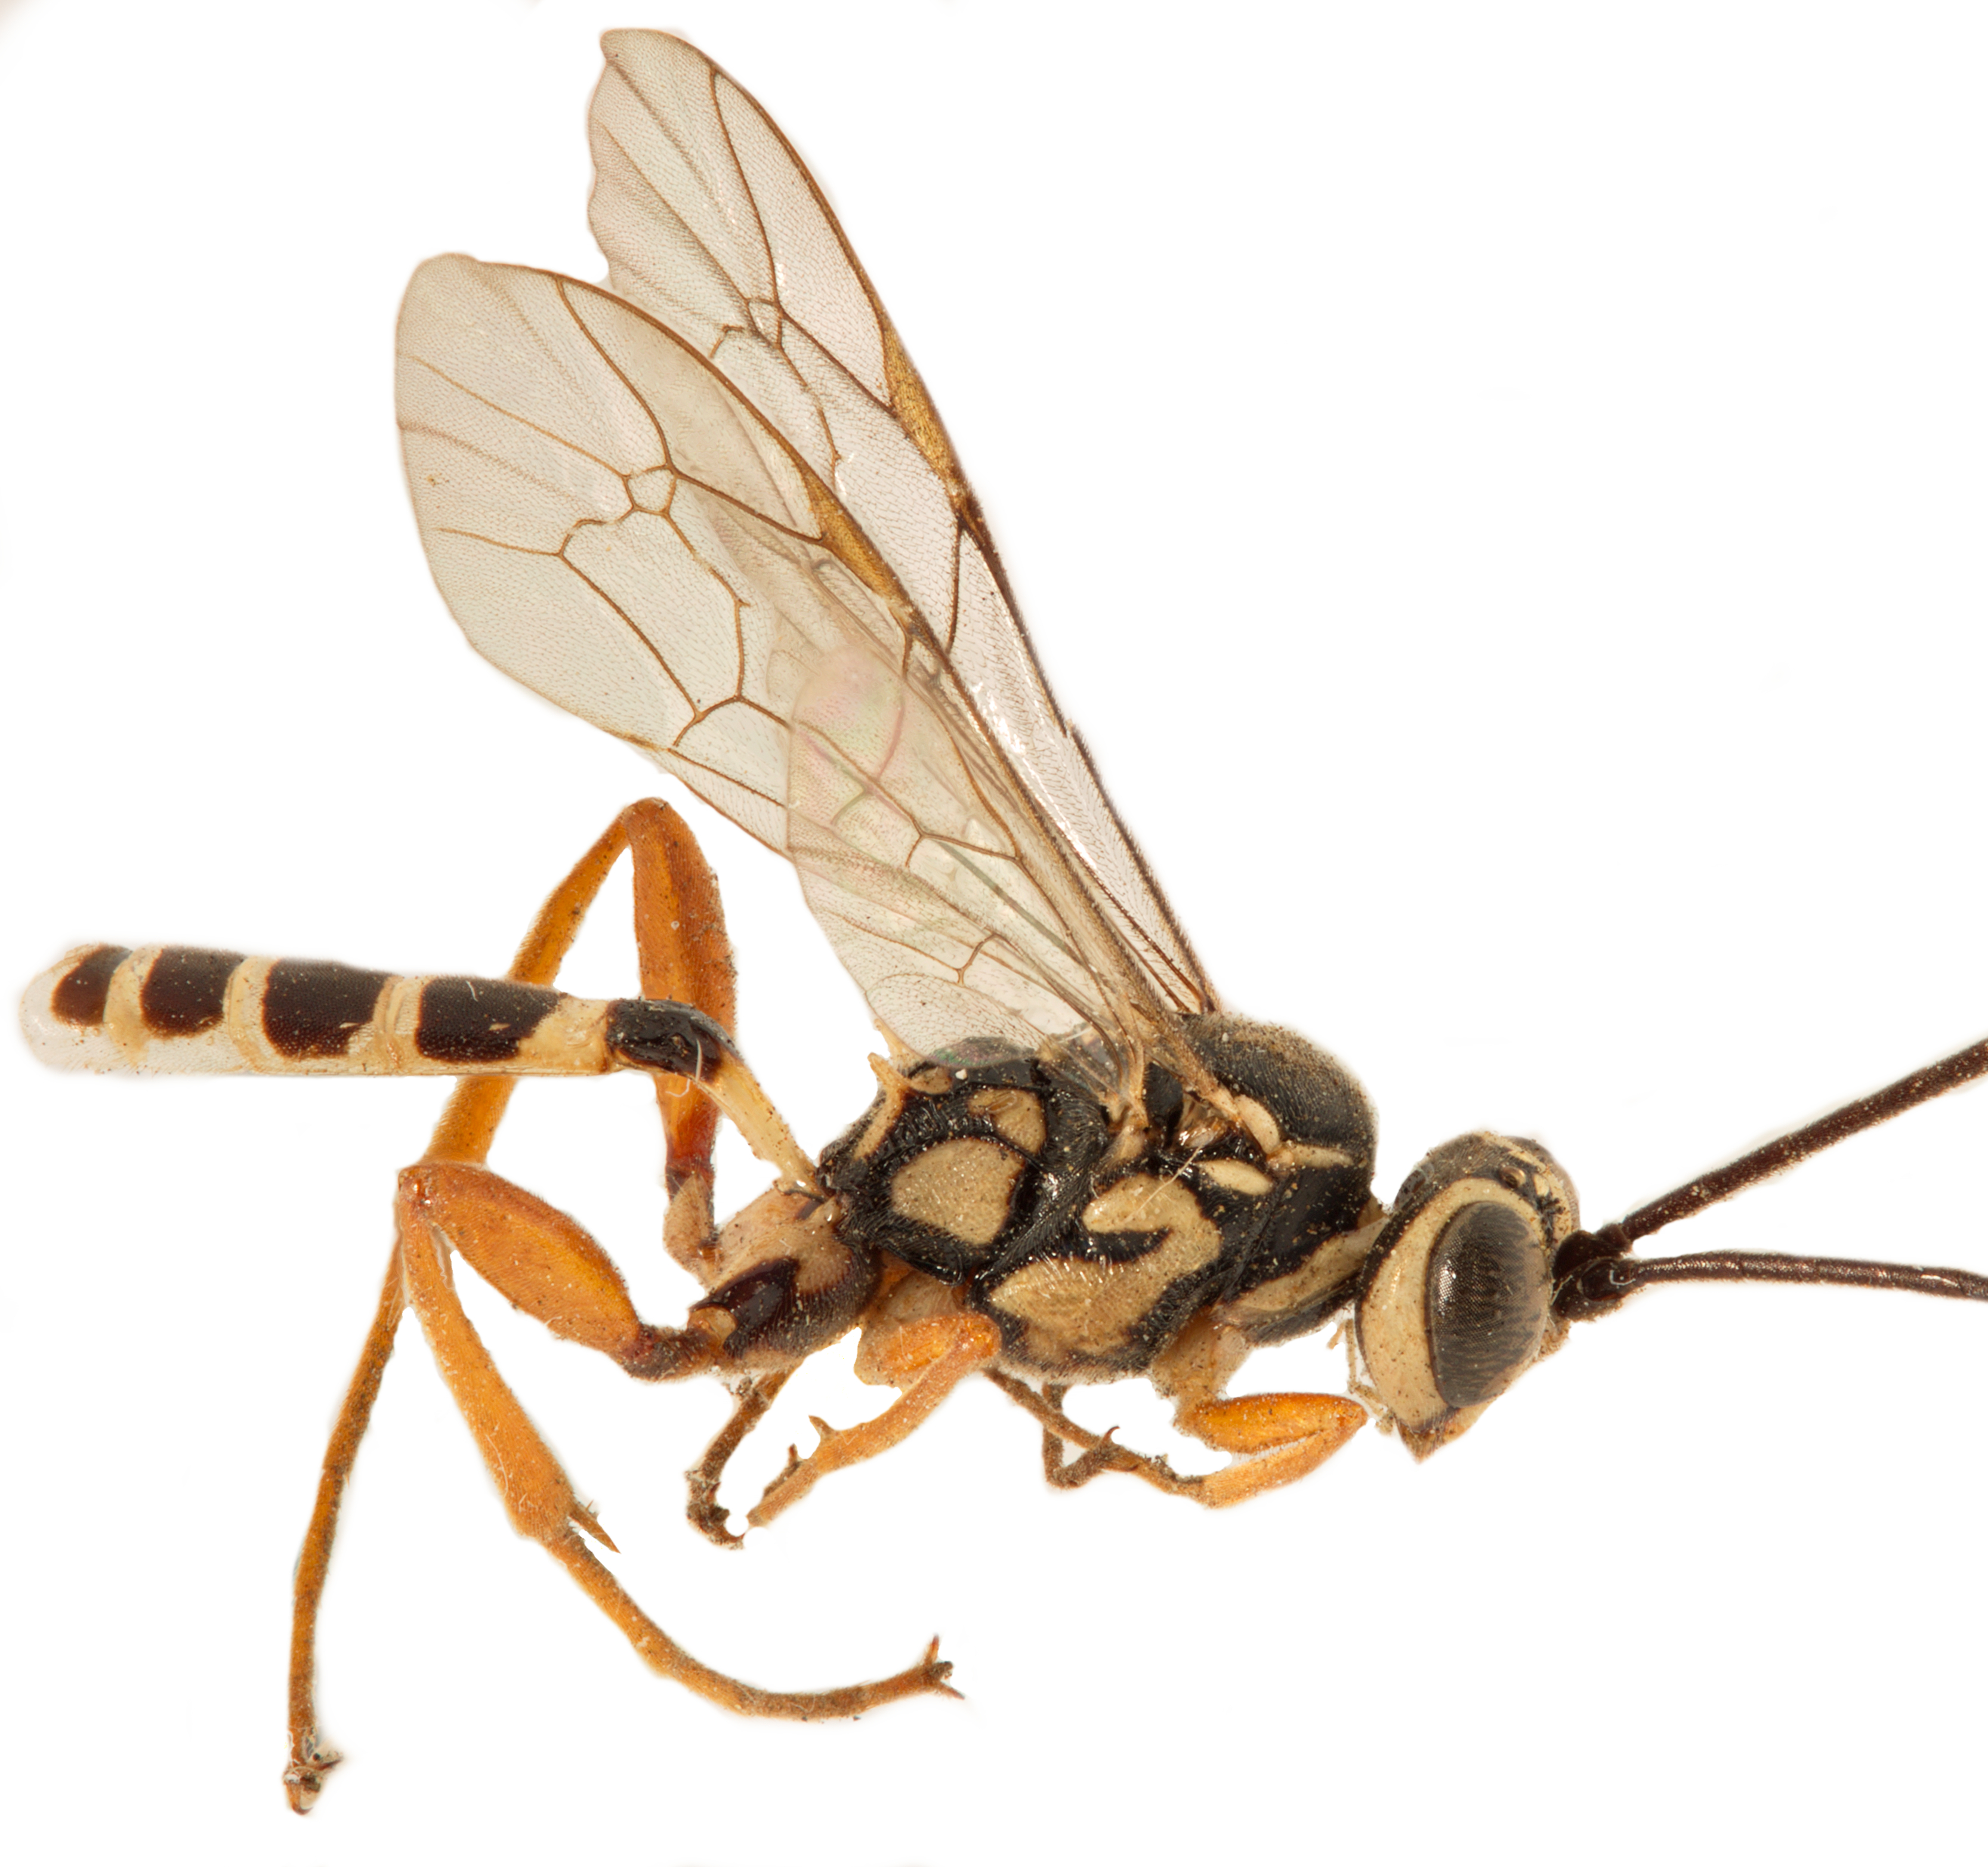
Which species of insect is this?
Plagiotrypes concinnus
